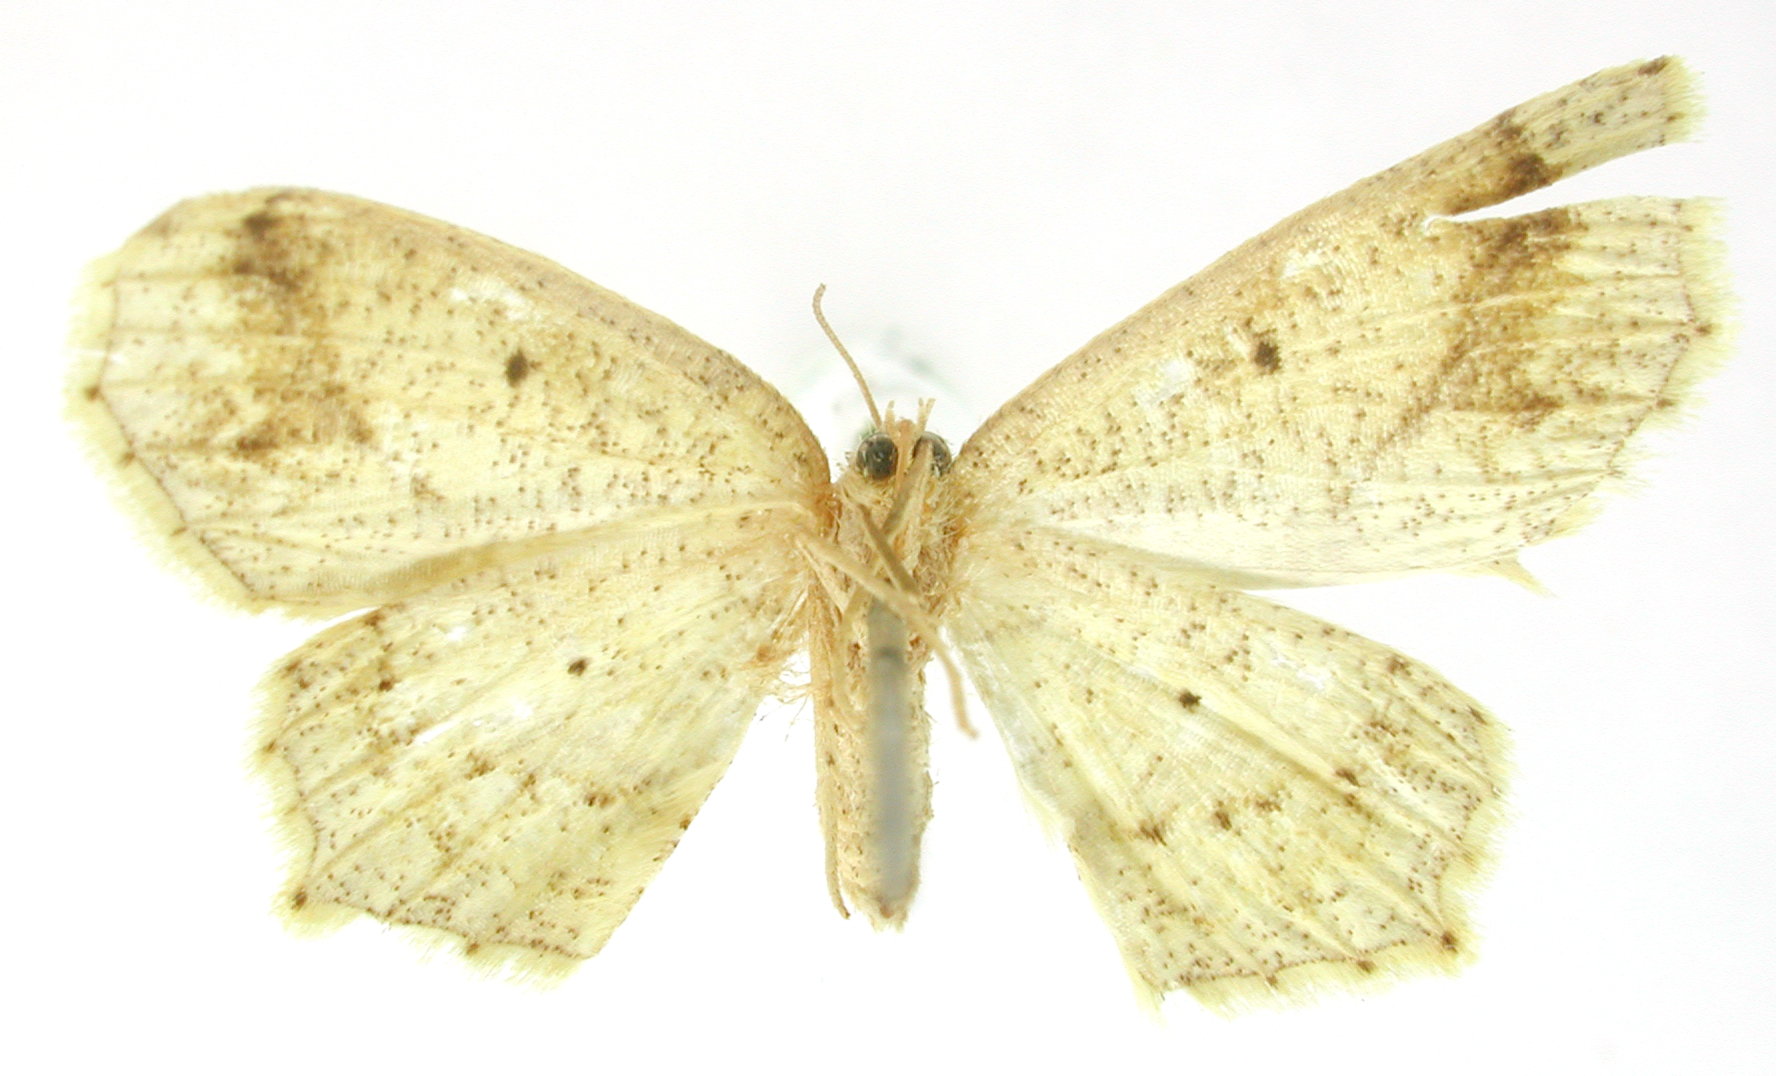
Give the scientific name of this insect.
Microsema attenuata
